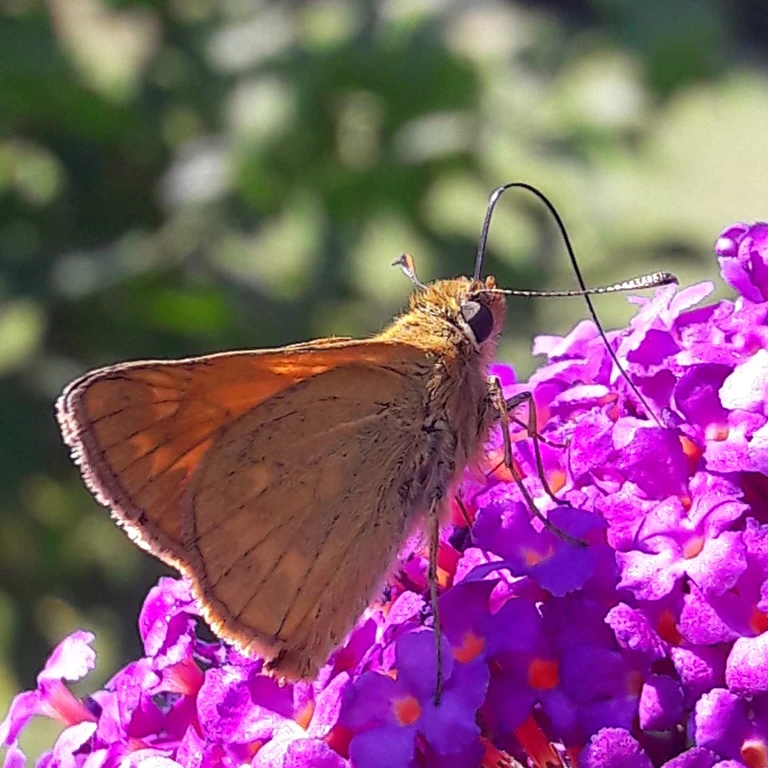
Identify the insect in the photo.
Ochlodes sylvanus (also Ochlodes venata)
